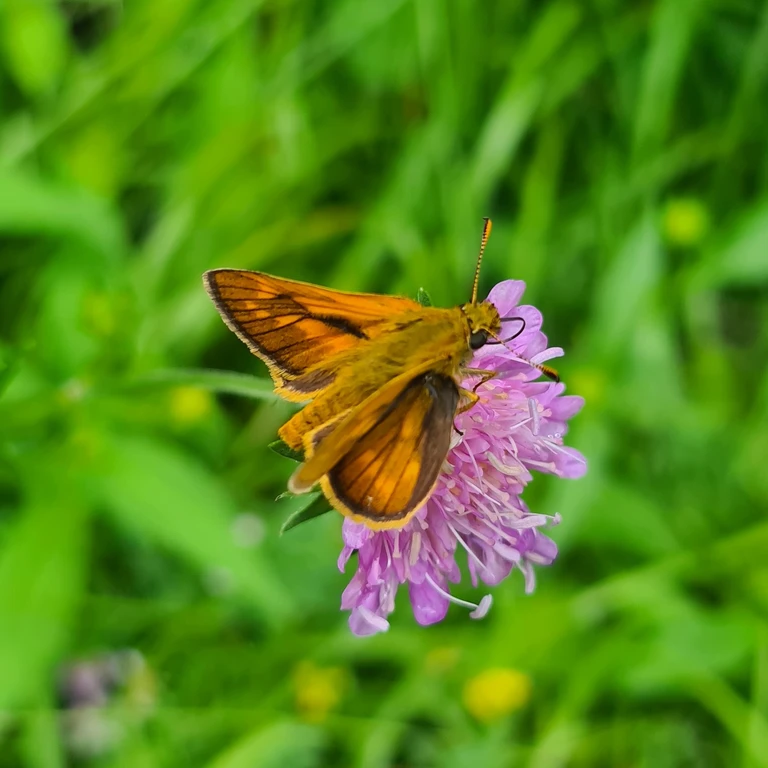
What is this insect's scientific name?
Ochlodes sylvanus (also Ochlodes venata)
